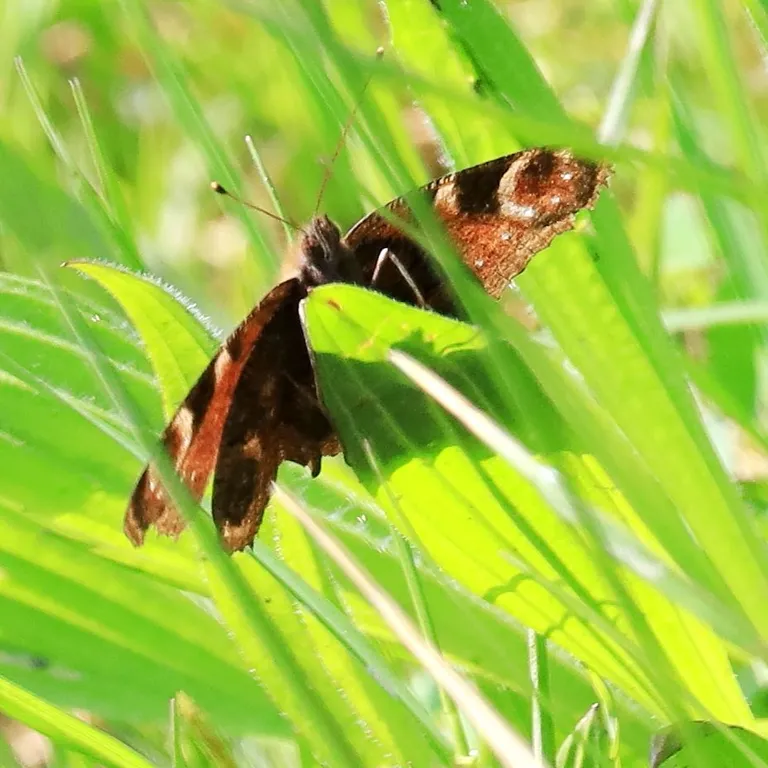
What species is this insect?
Aglais io
